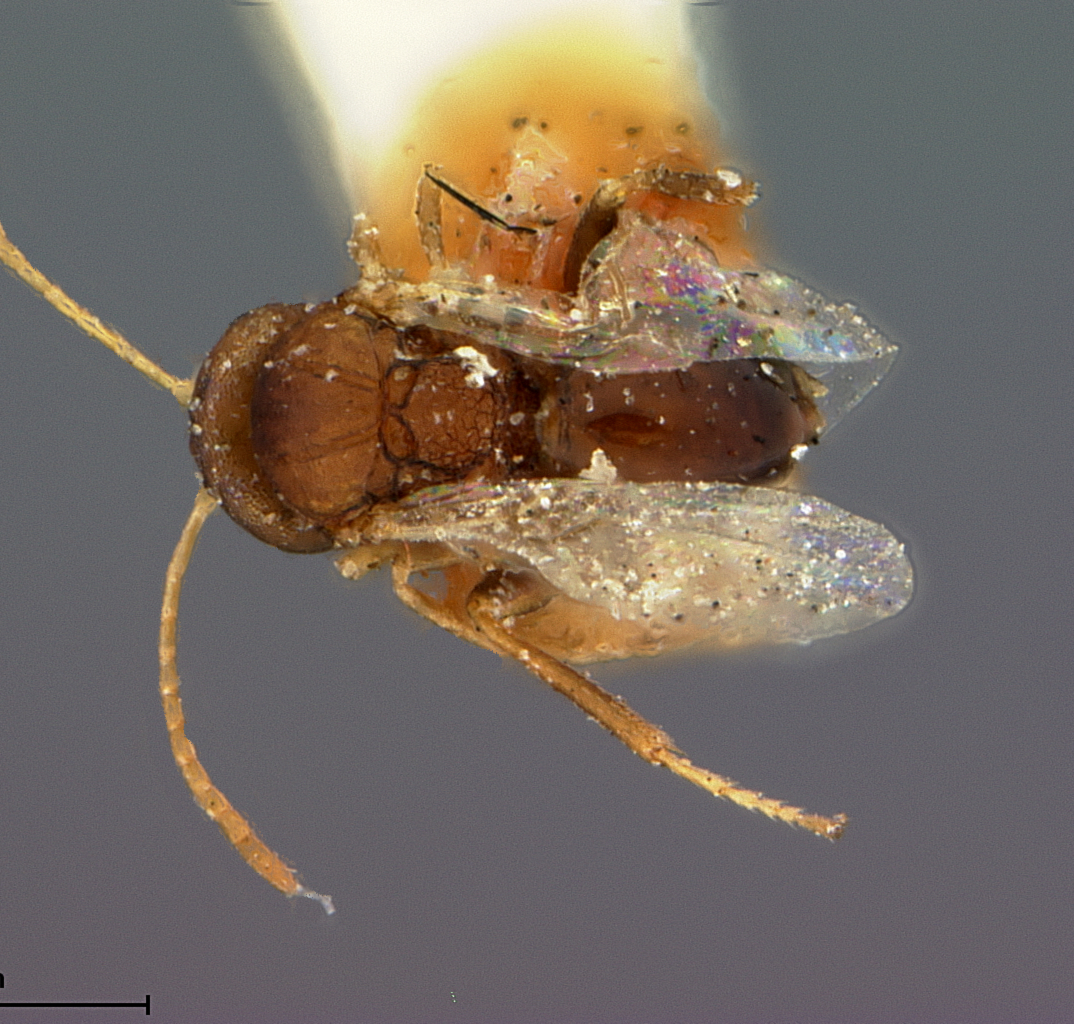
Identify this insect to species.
Andricus blastophagus
